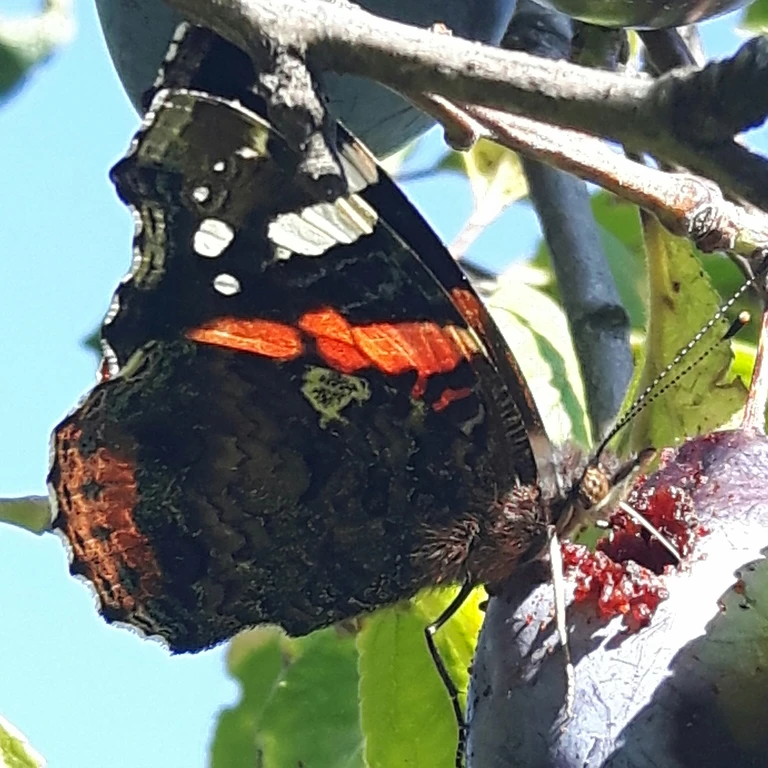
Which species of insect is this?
Vanessa atalanta
